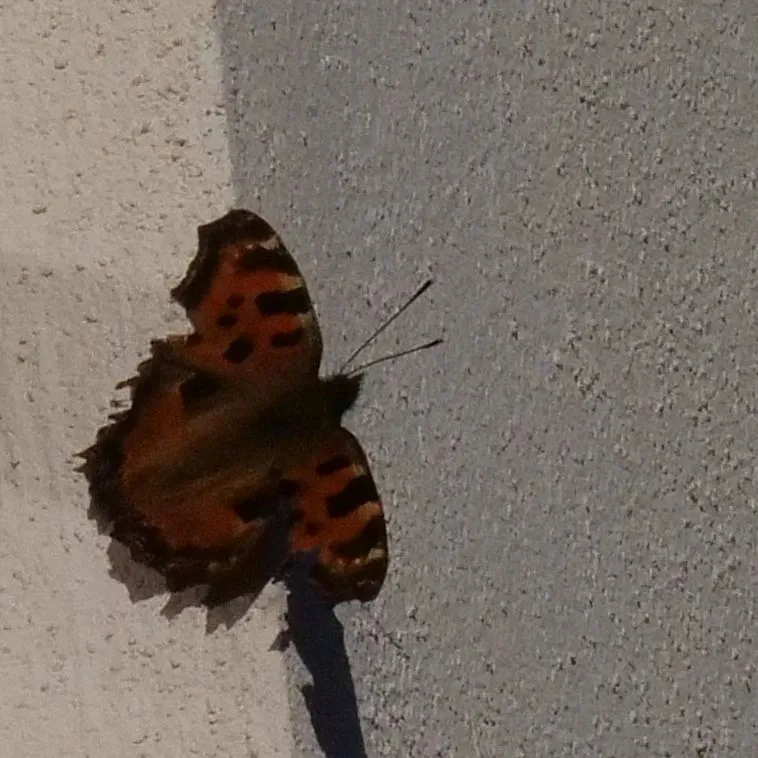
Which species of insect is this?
Nymphalis polychloros
